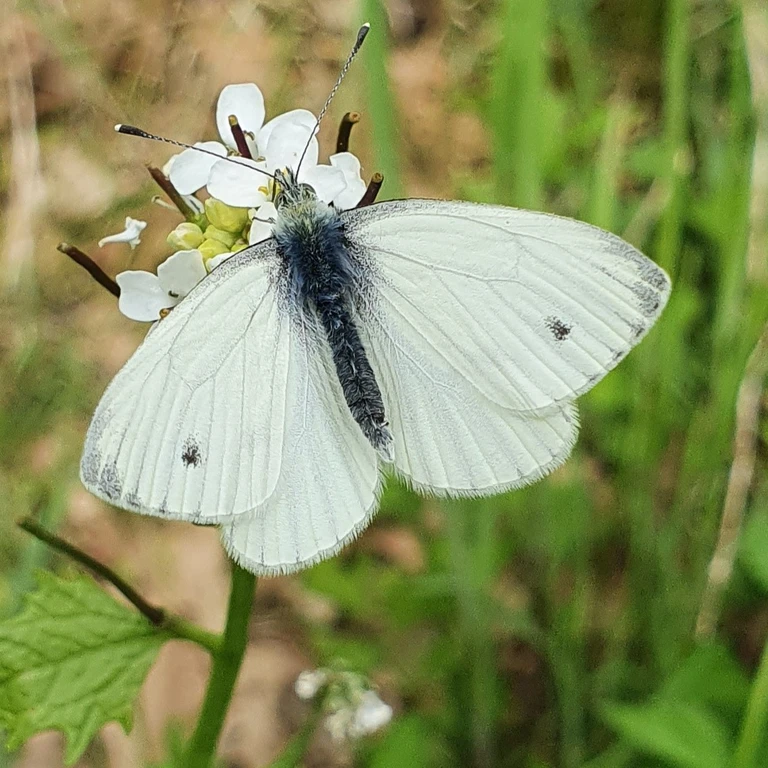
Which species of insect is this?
Pieris napi
